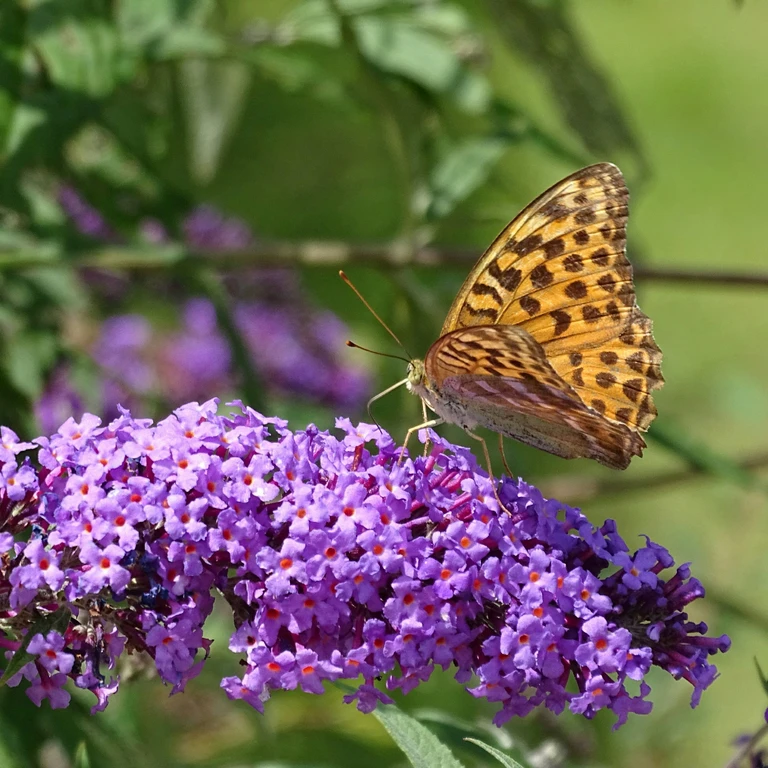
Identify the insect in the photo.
Argynnis paphia
